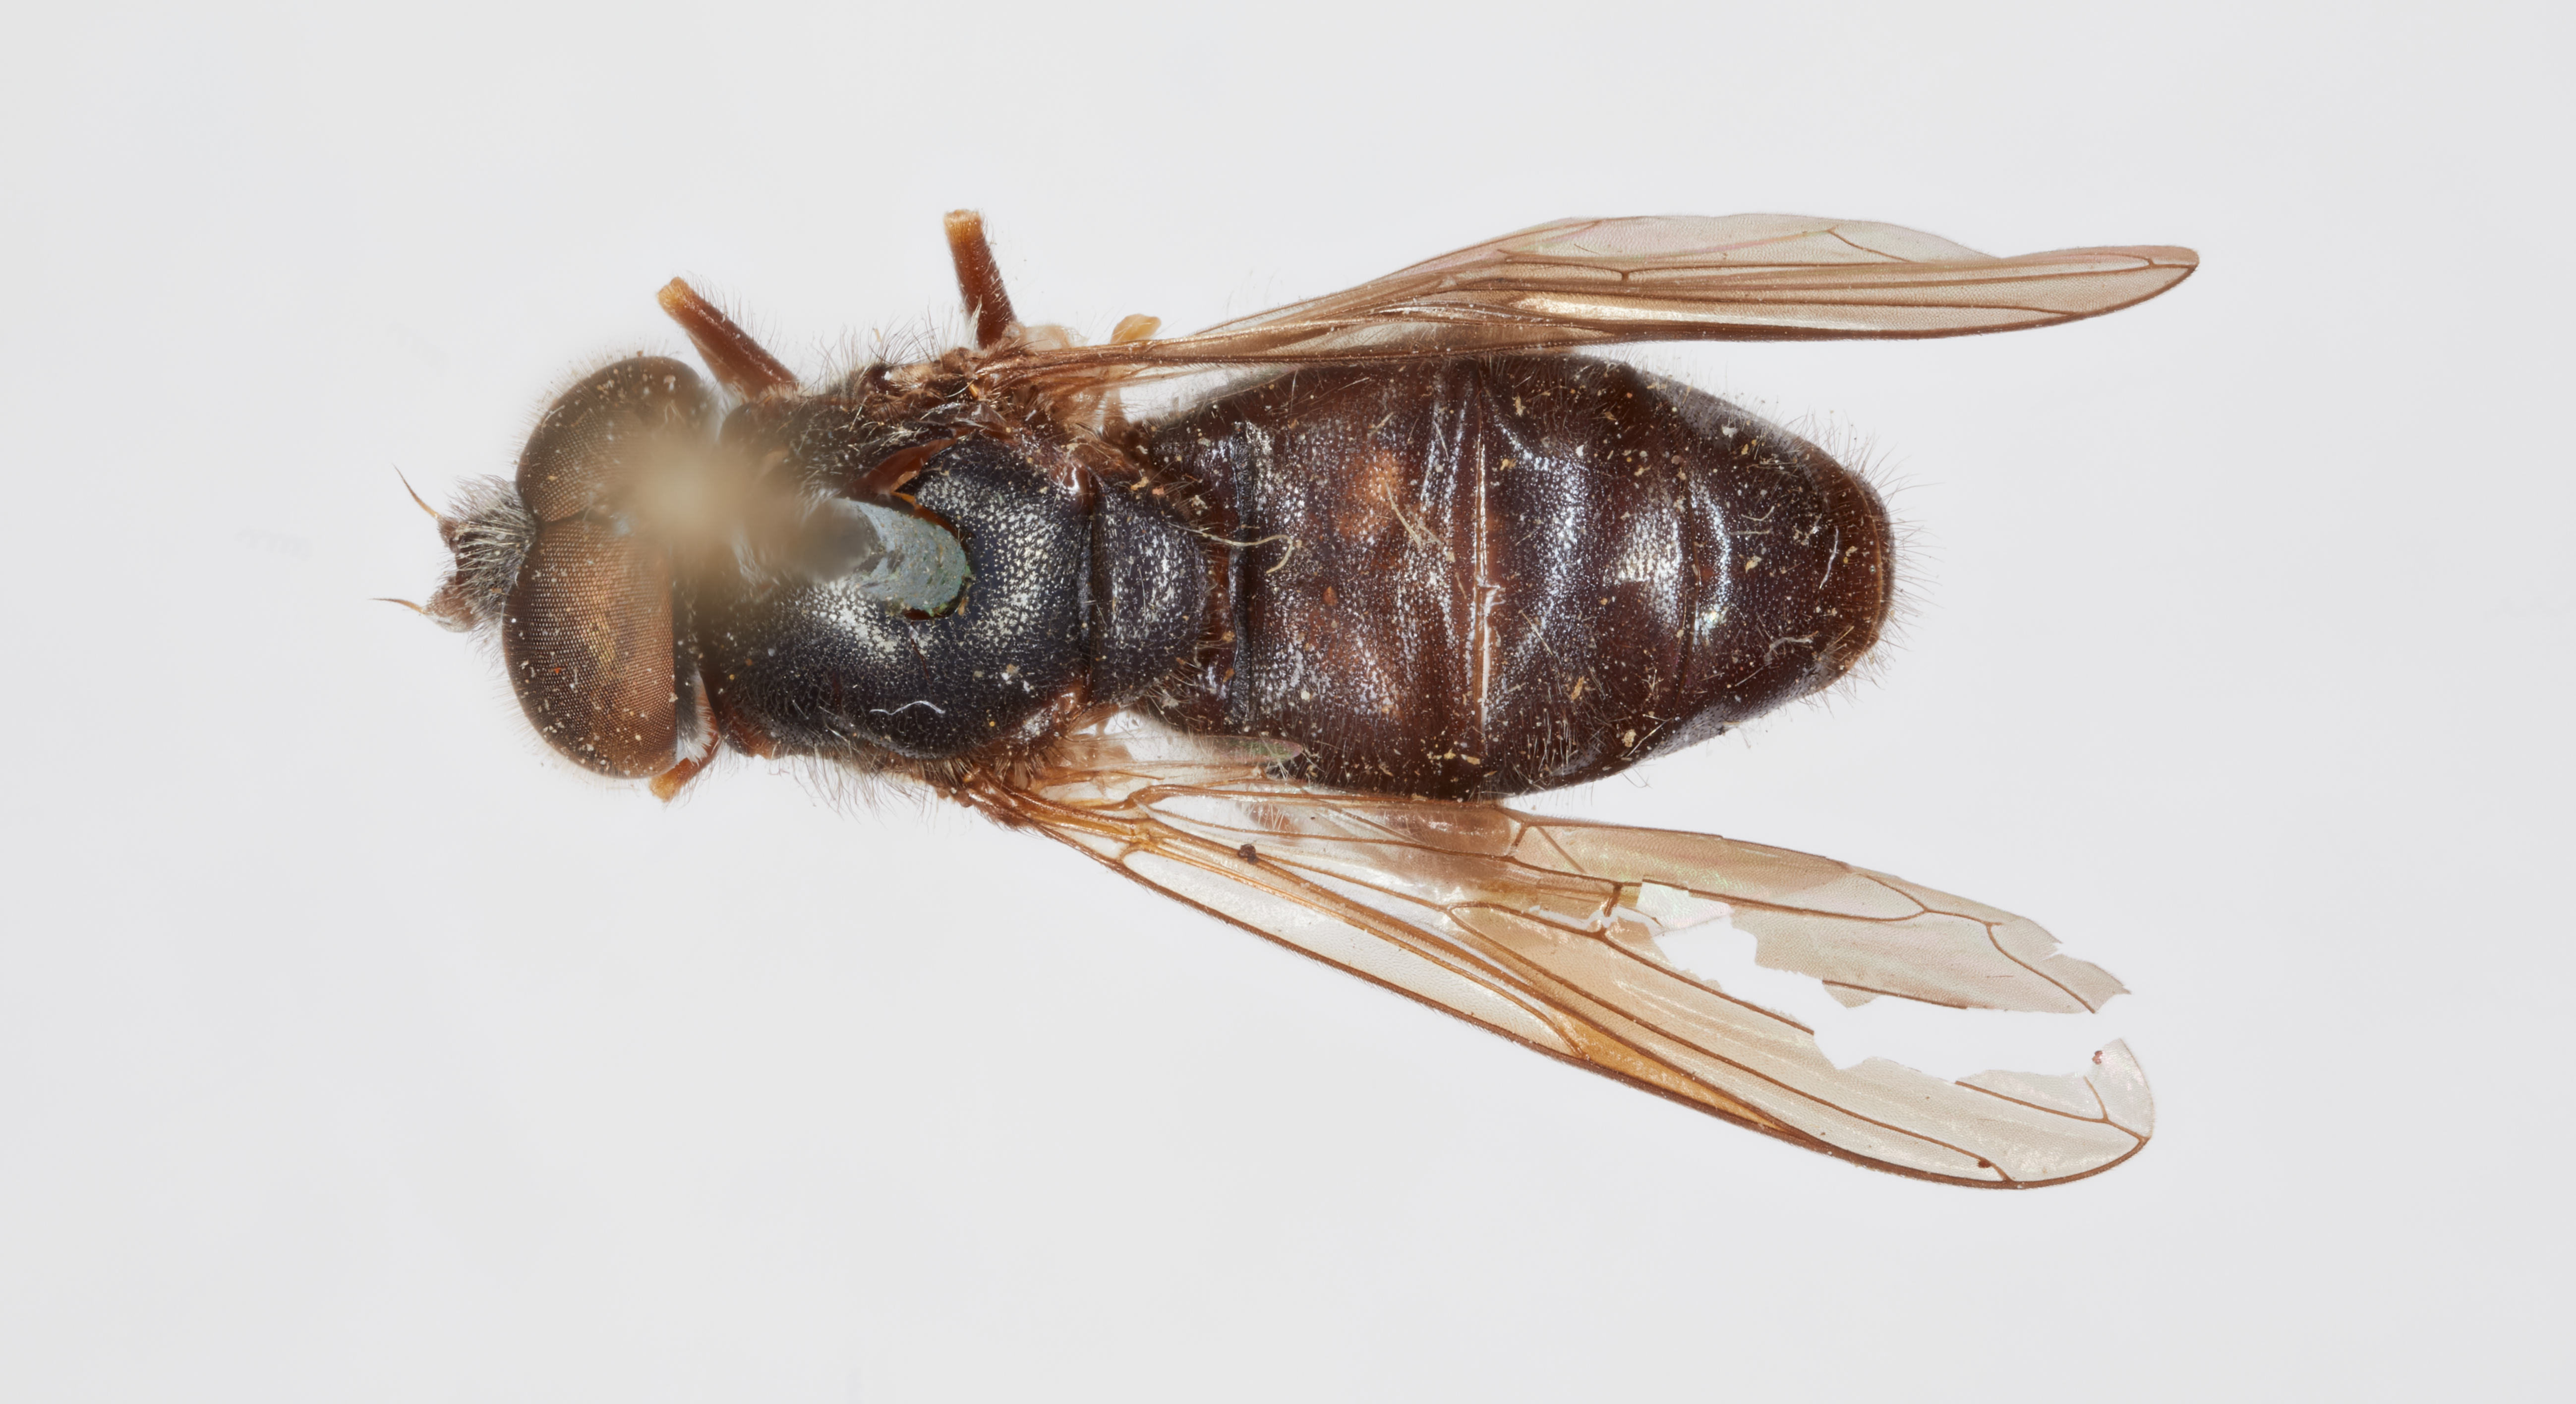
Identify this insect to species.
Pipiza puella
